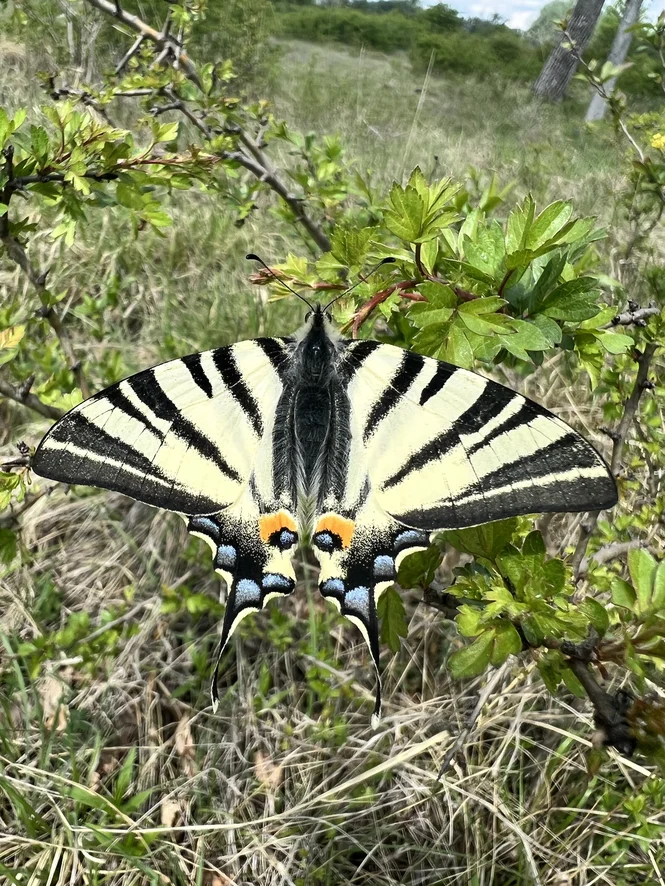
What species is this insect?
Iphiclides podalirius
